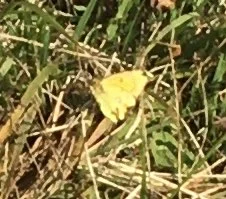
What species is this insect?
Colias croceus
